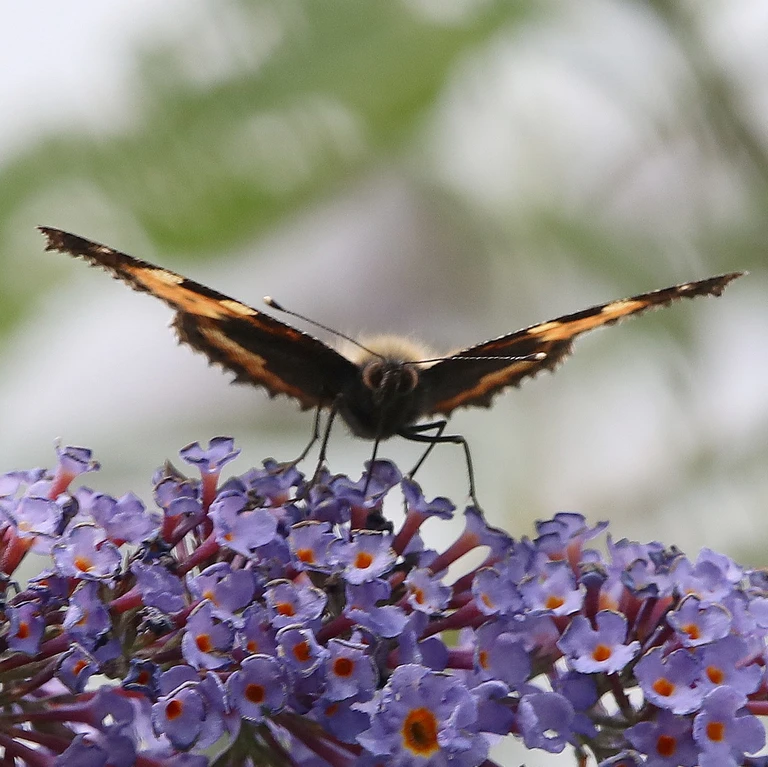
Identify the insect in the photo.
Aglais urticae
